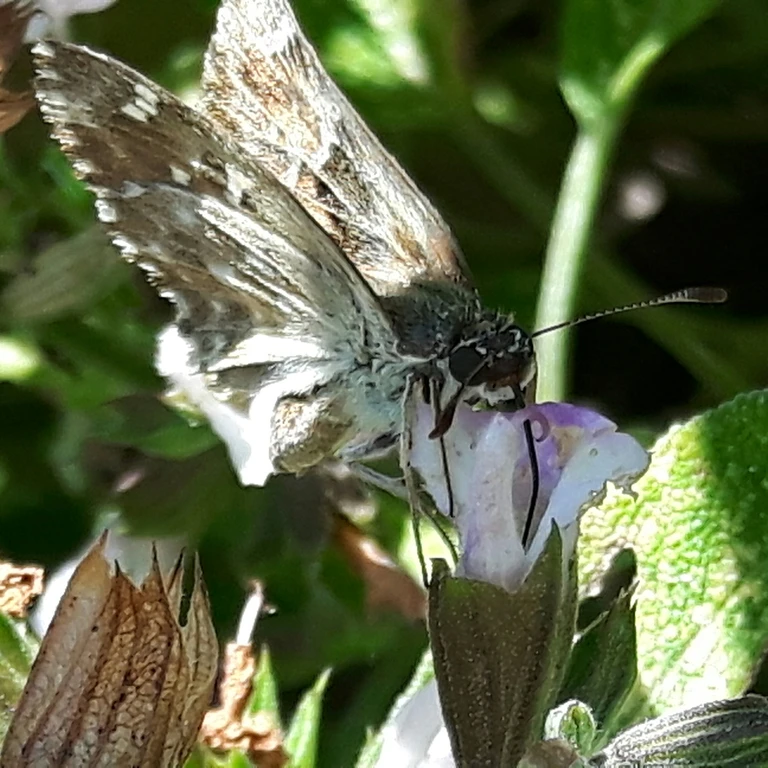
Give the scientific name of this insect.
Carcharodus alceae
